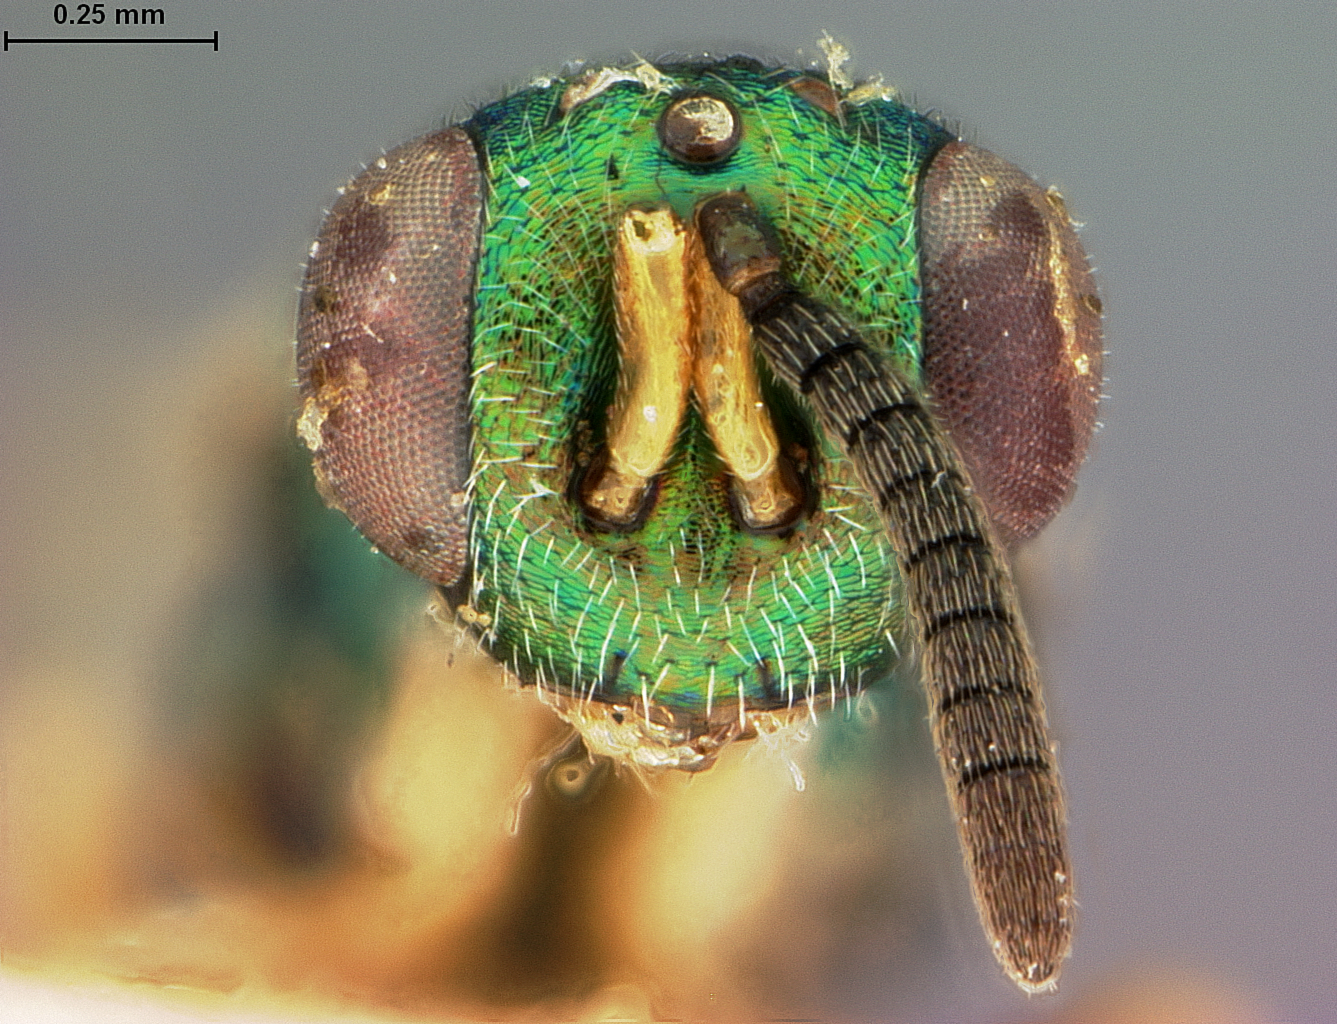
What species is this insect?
Callimome brevissimicauda
